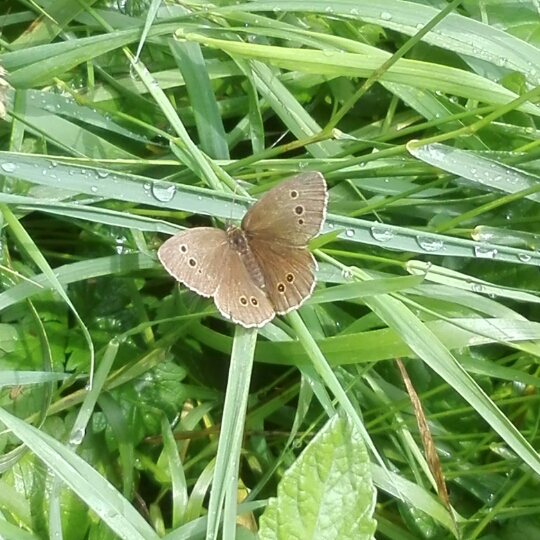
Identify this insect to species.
Aphantopus hyperantus
